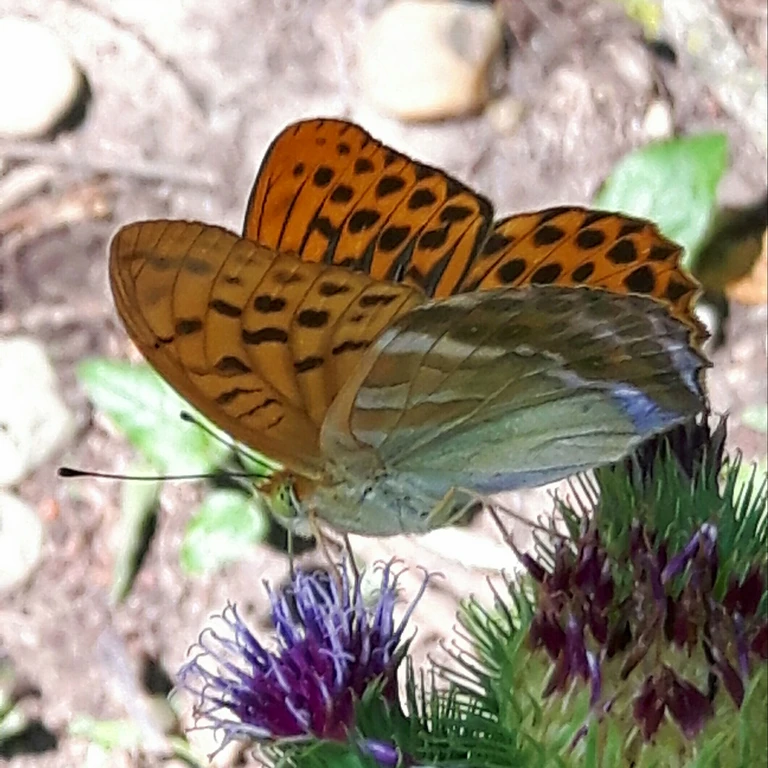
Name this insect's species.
Argynnis paphia
